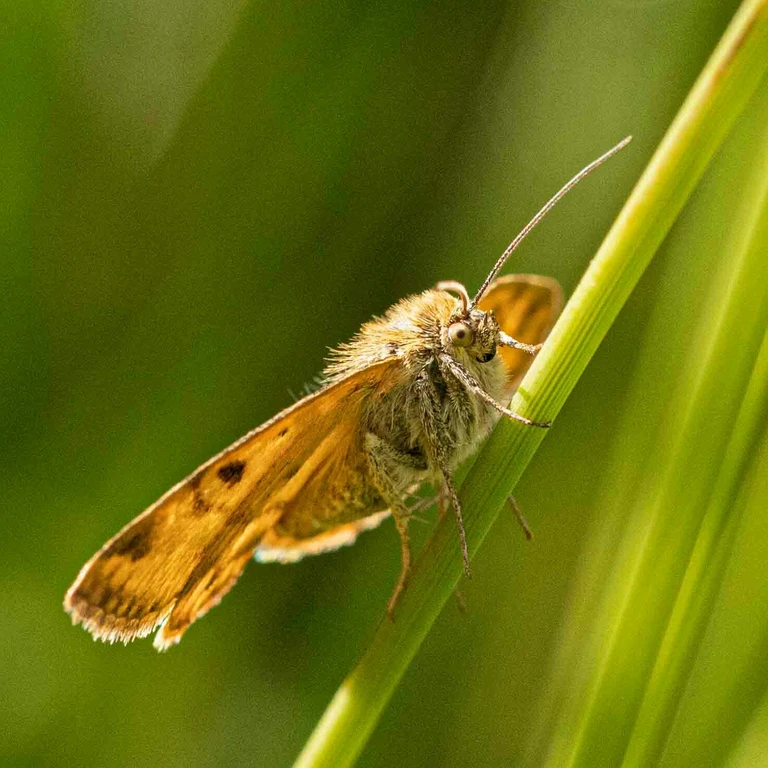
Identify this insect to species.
Euclidia glyphica
